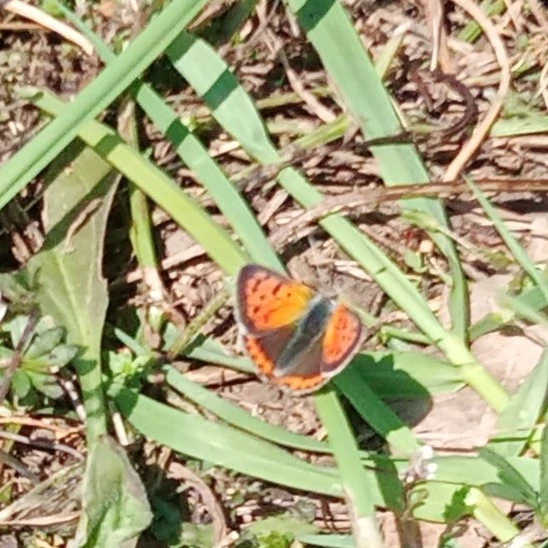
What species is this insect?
Lycaena phlaeas
